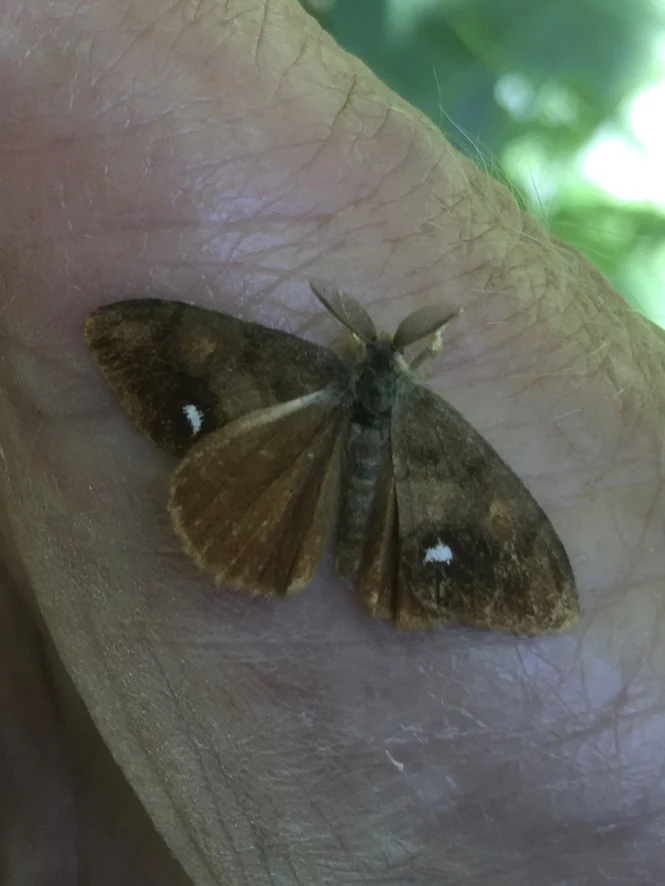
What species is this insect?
Orgyia antiqua
